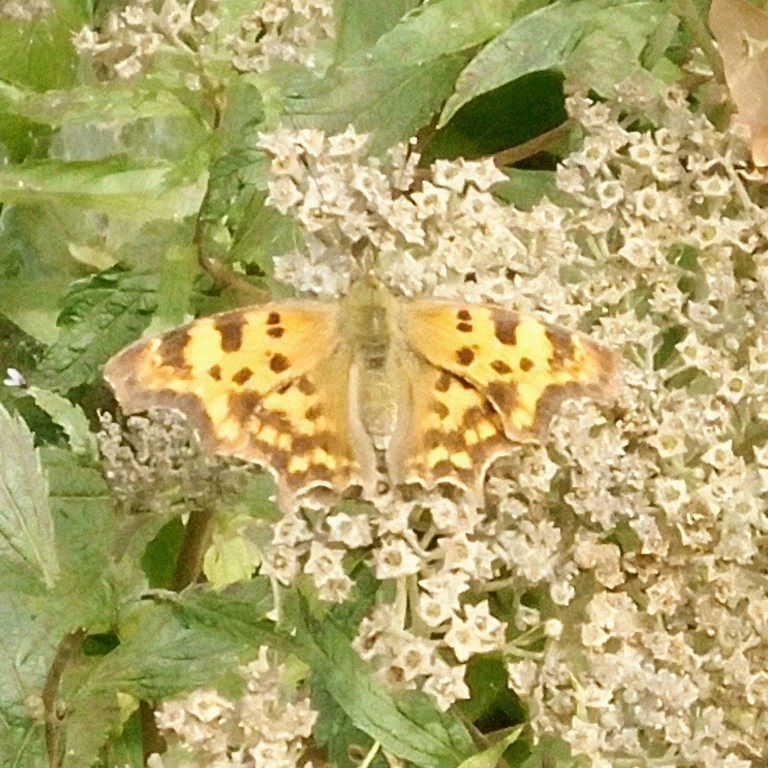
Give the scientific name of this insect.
Polygonia c-album
